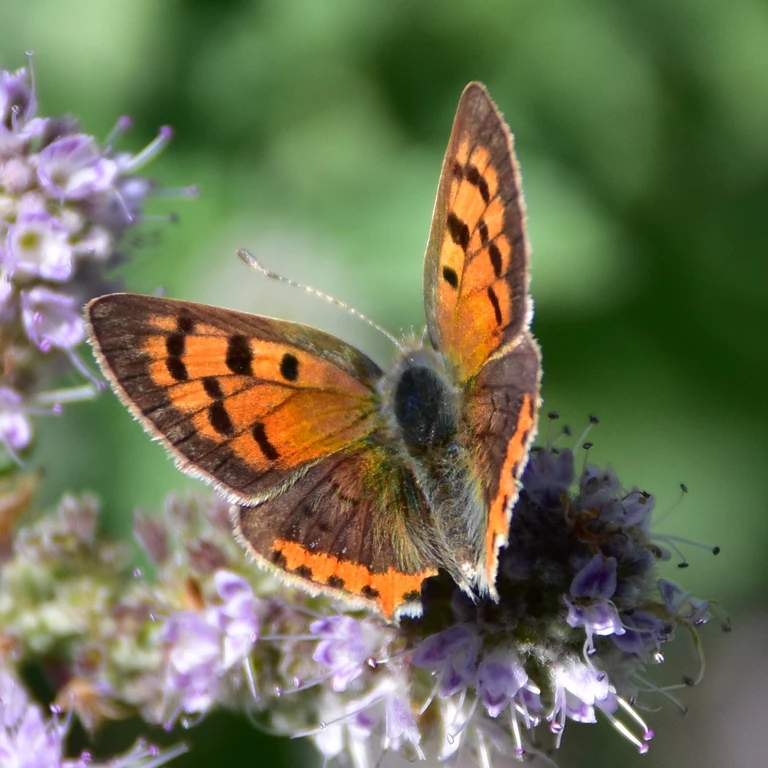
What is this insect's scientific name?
Lycaena phlaeas
